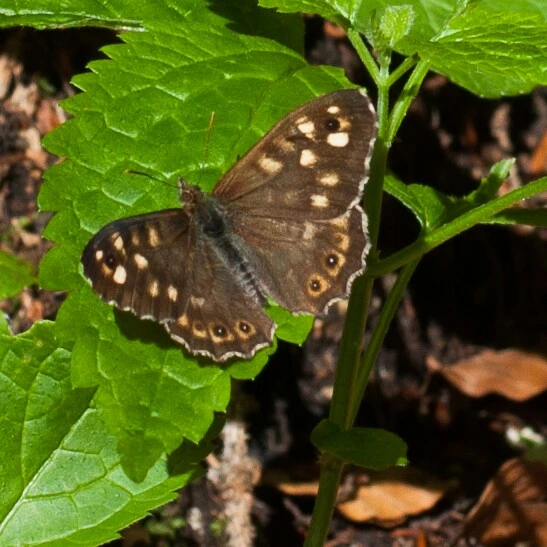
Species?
Pararge aegeria
